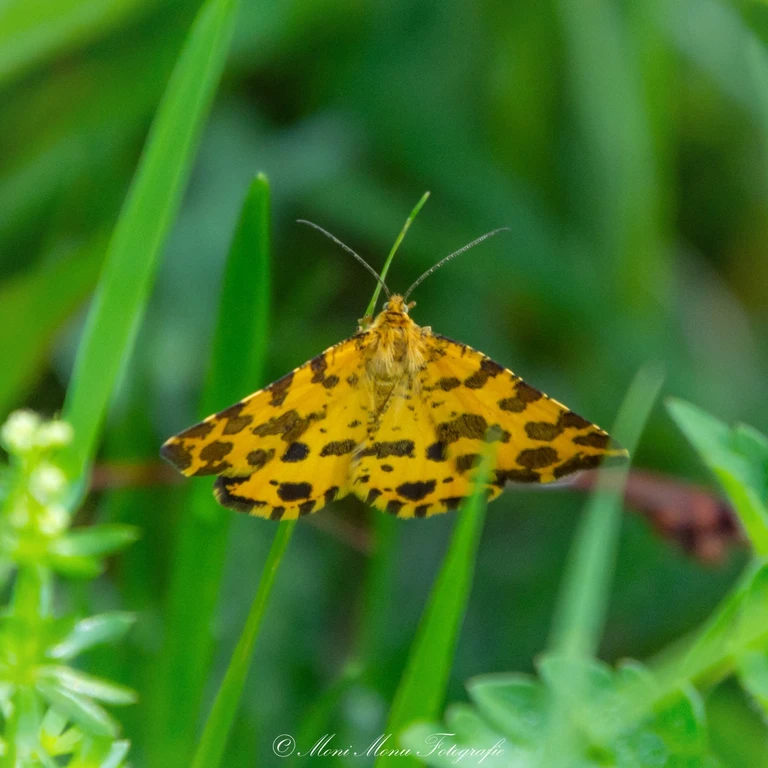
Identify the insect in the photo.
Pseudopanthera macularia
